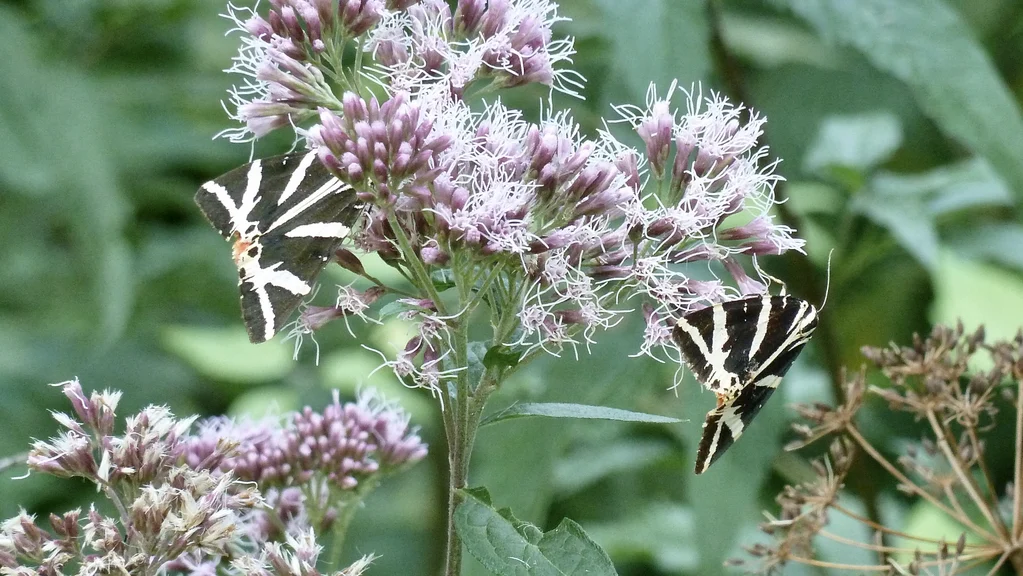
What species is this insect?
Euplagia quadripunctaria
